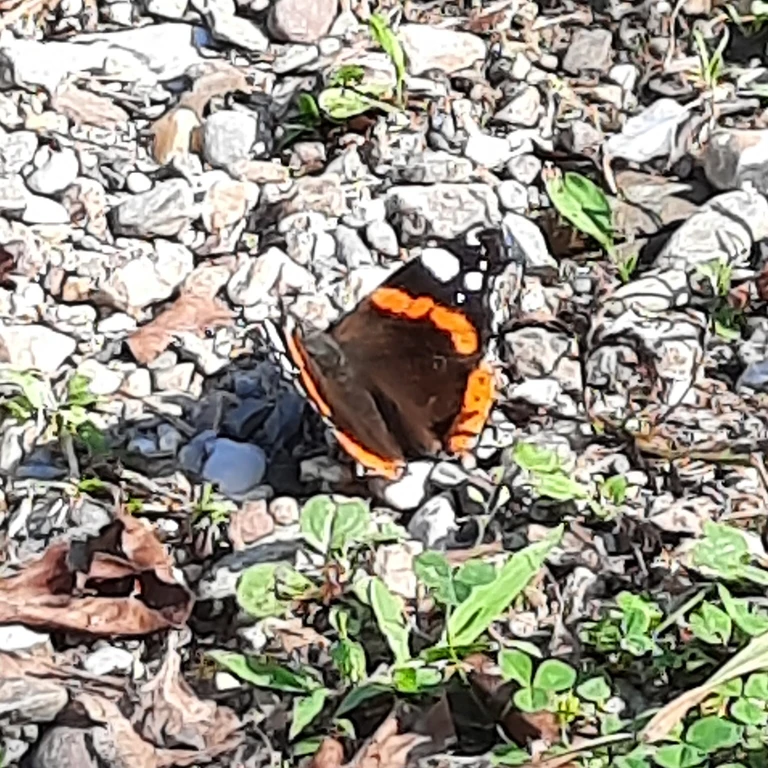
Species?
Vanessa atalanta
